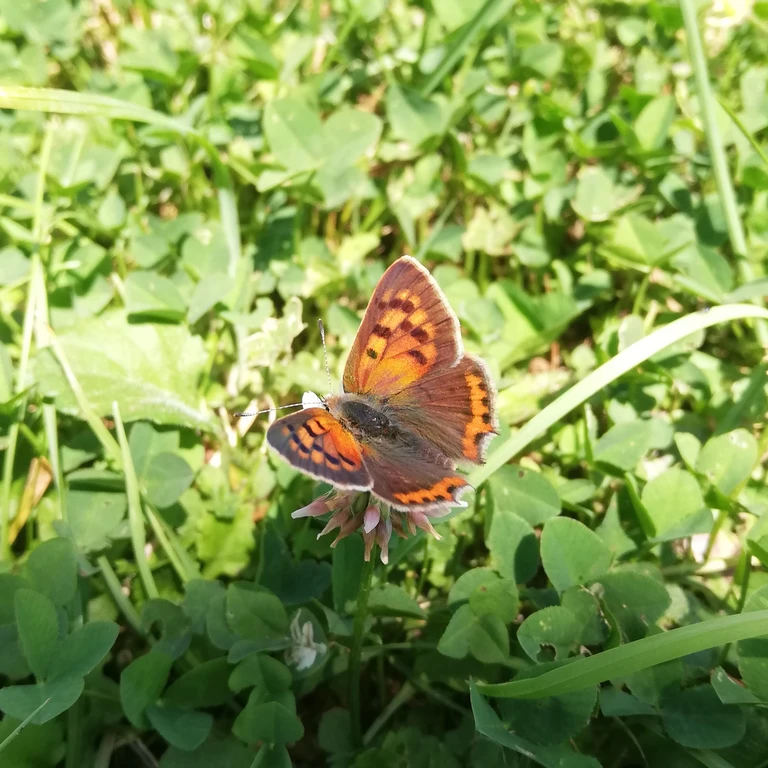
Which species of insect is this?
Lycaena phlaeas
